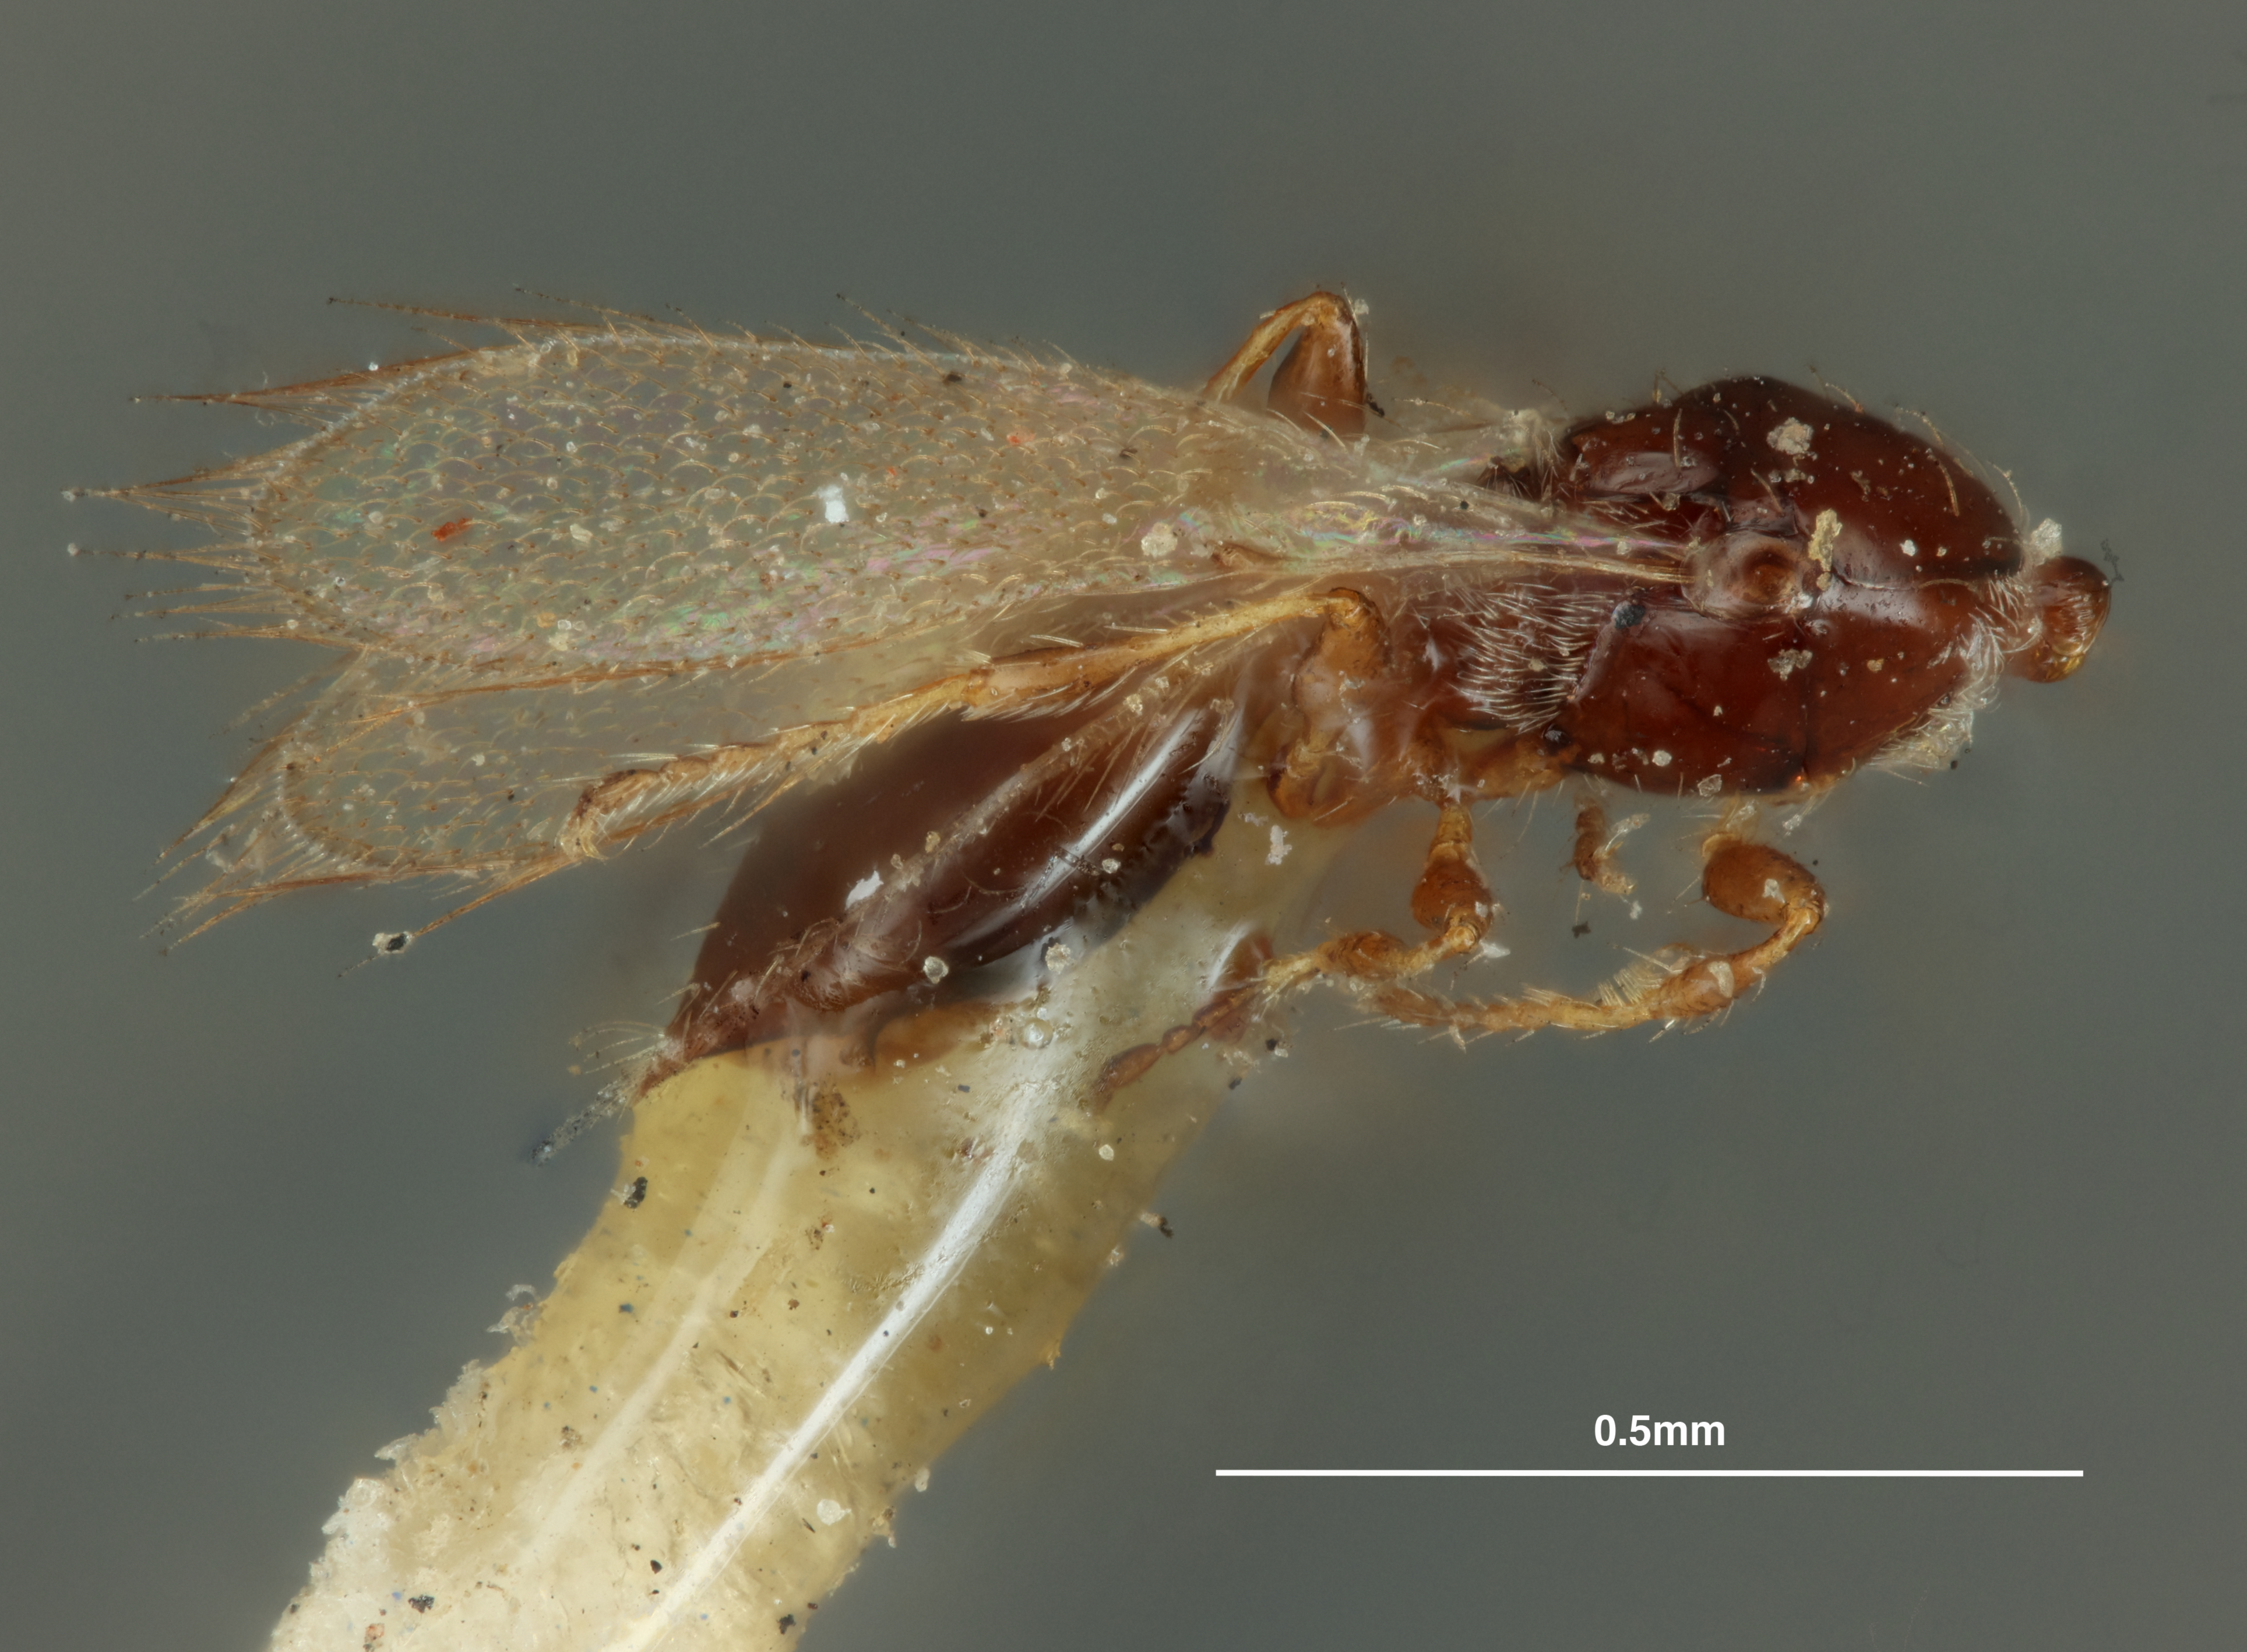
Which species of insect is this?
Phaenopria minutissima
